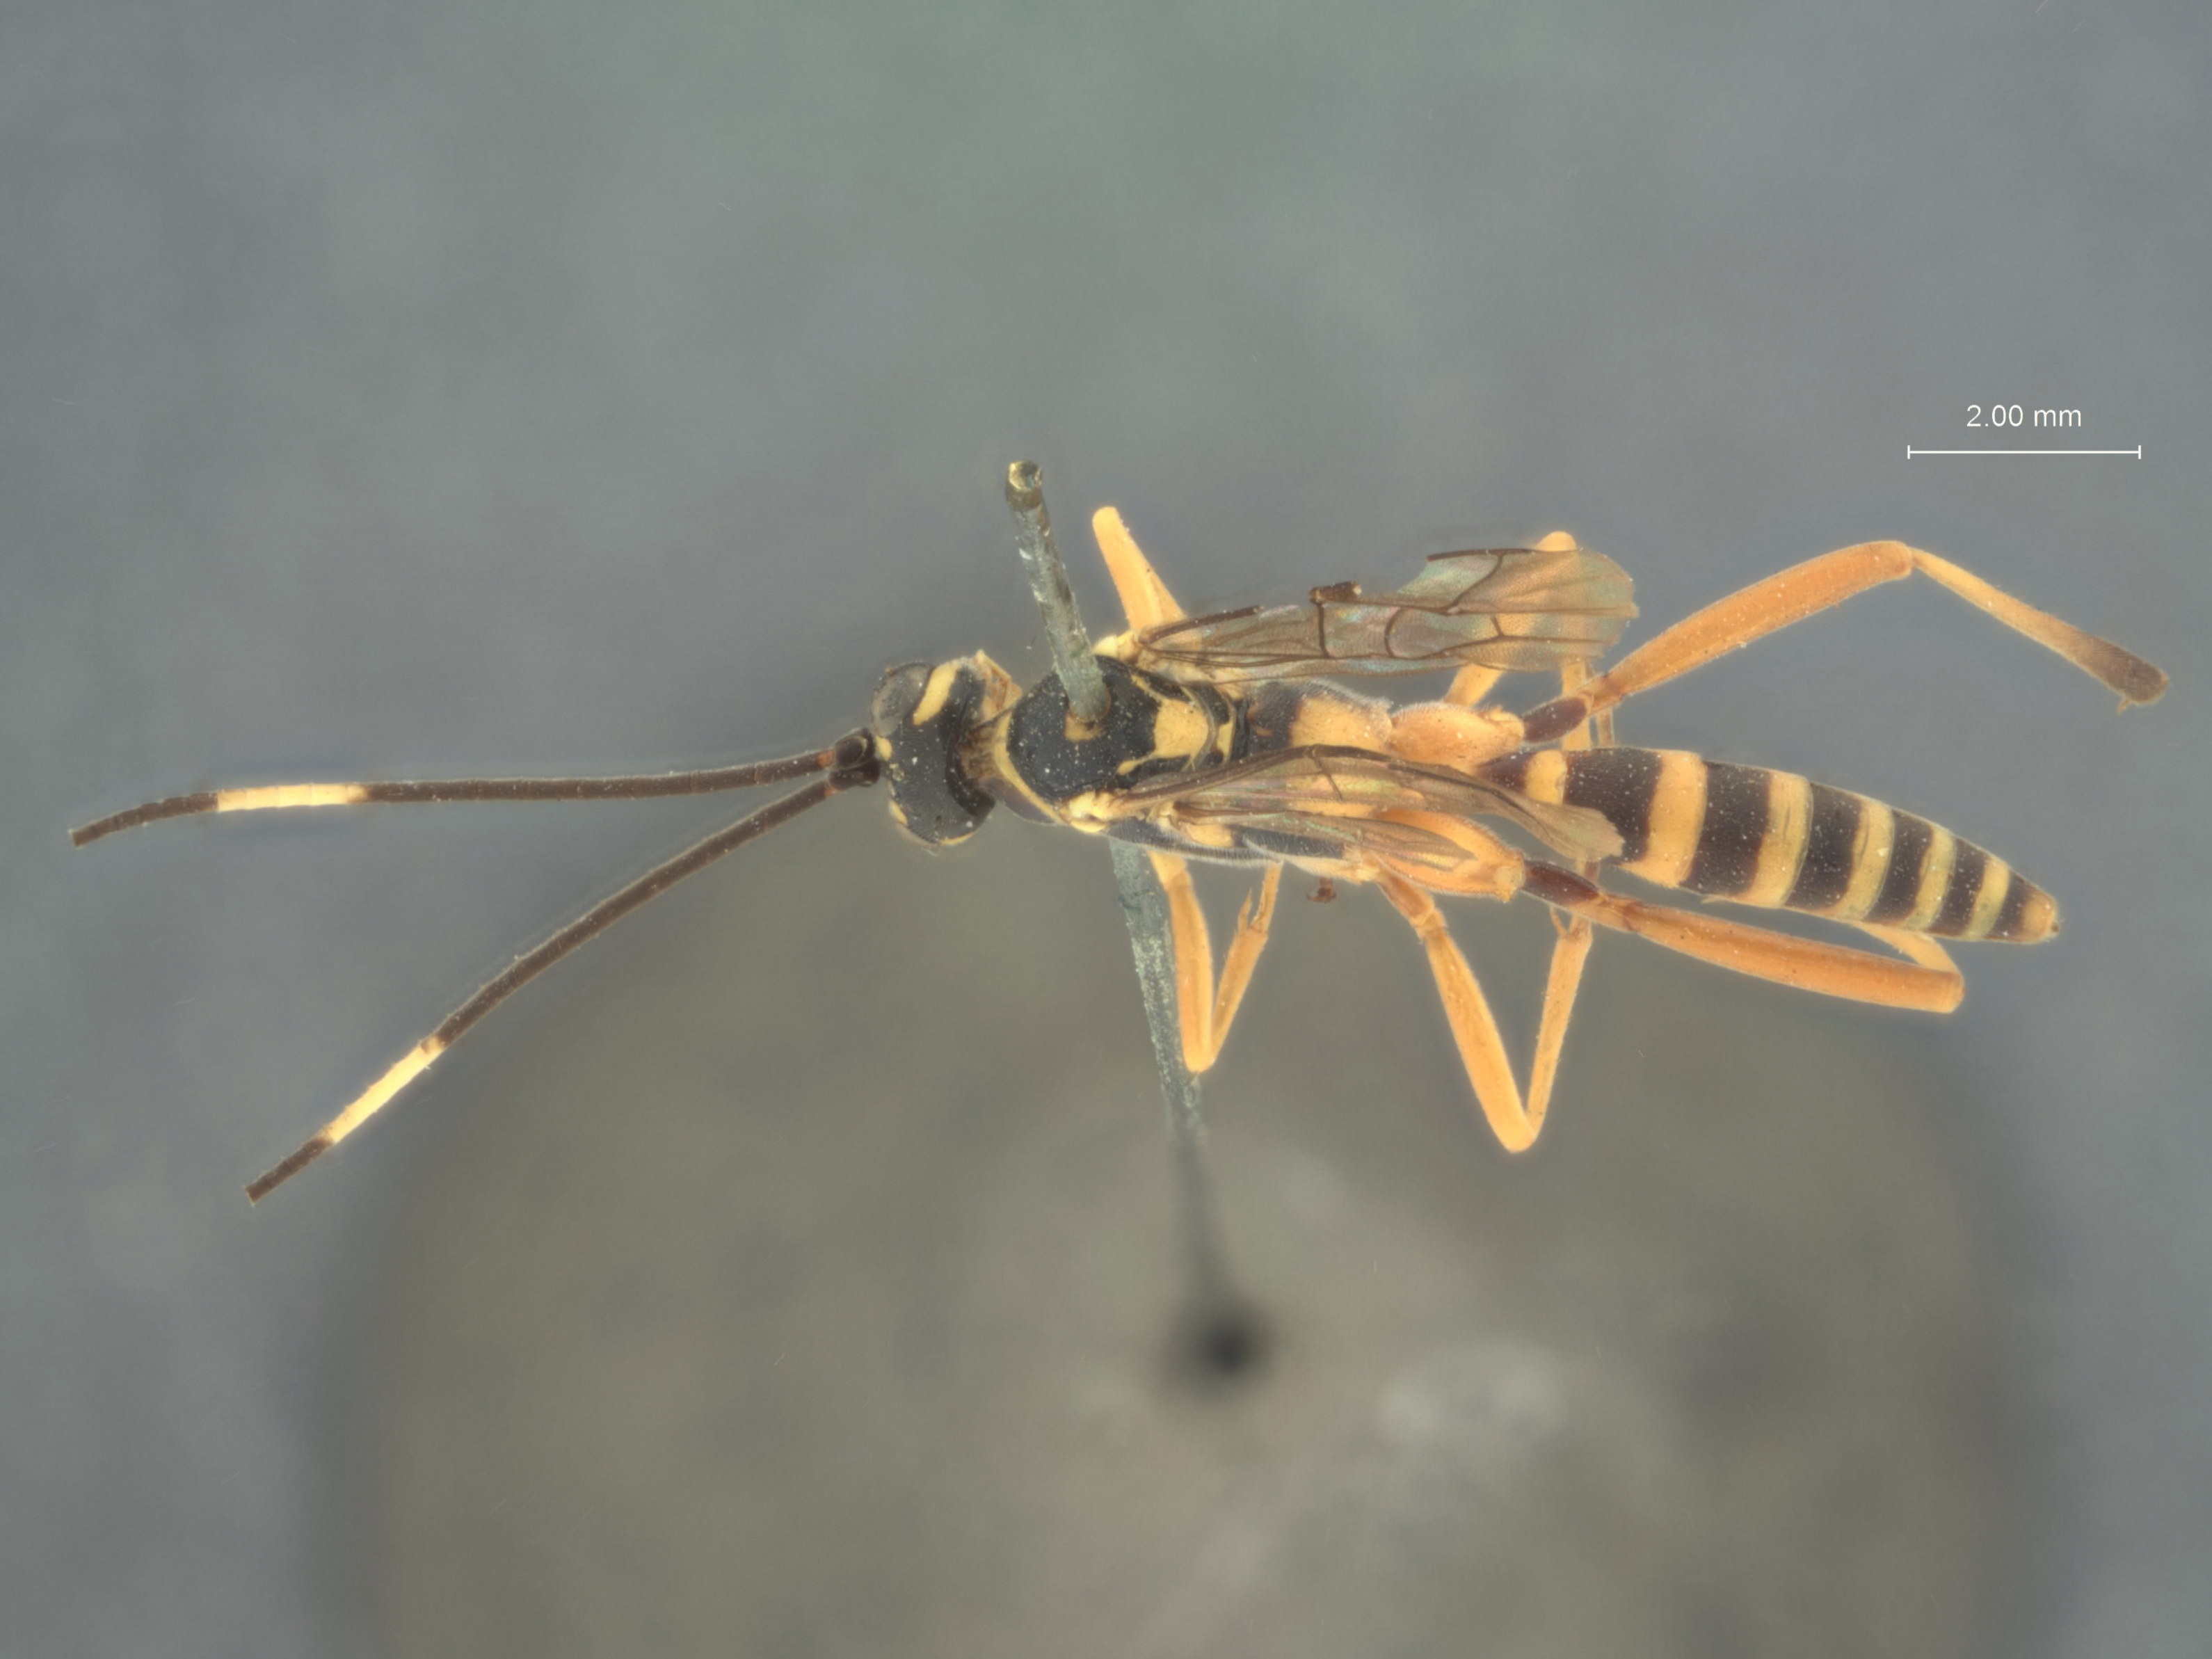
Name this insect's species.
Mesostenus introitus
